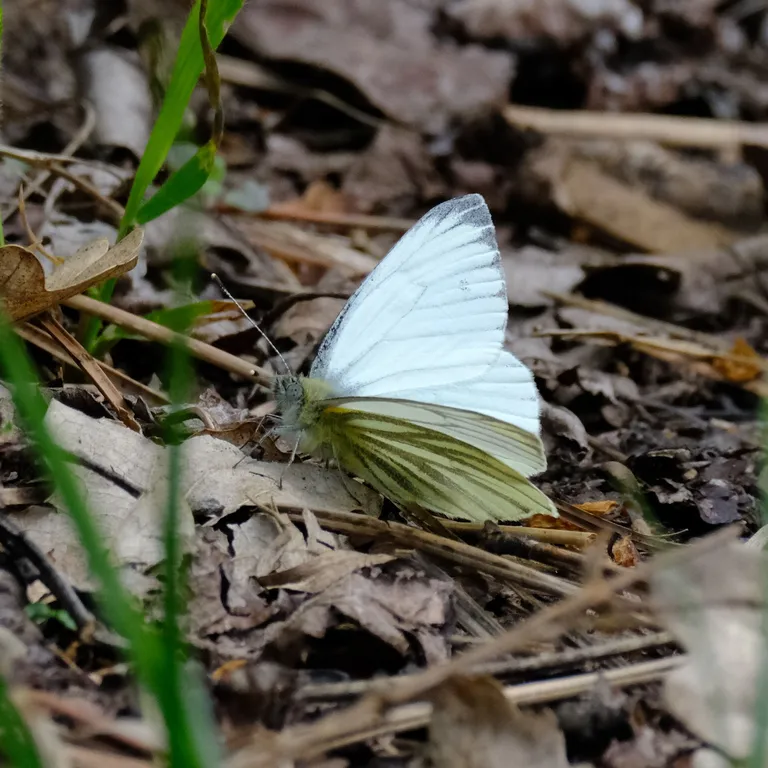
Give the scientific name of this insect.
Pieris napi
